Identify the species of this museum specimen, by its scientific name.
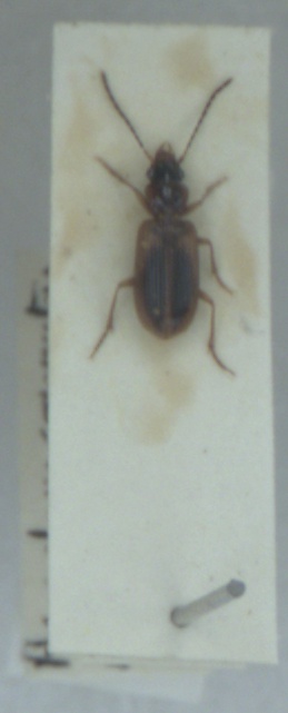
Anthracus consputus
